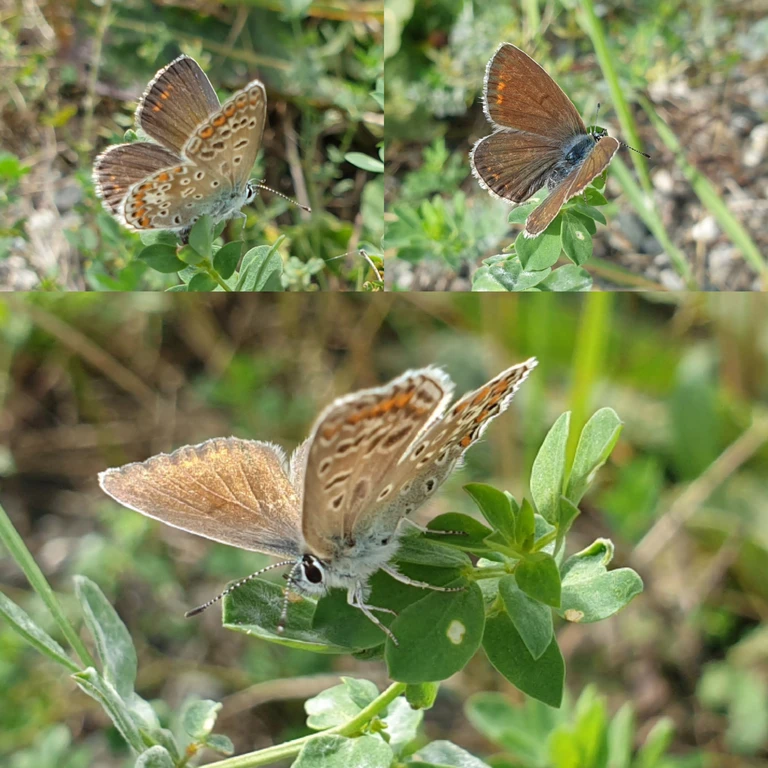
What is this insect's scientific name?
Polyommatus icarus
